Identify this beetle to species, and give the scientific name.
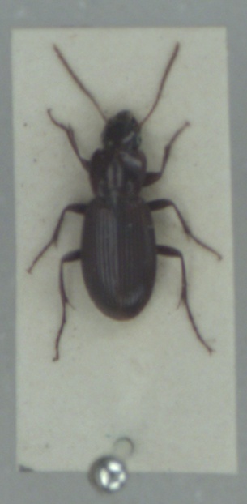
Platyderus depressus
